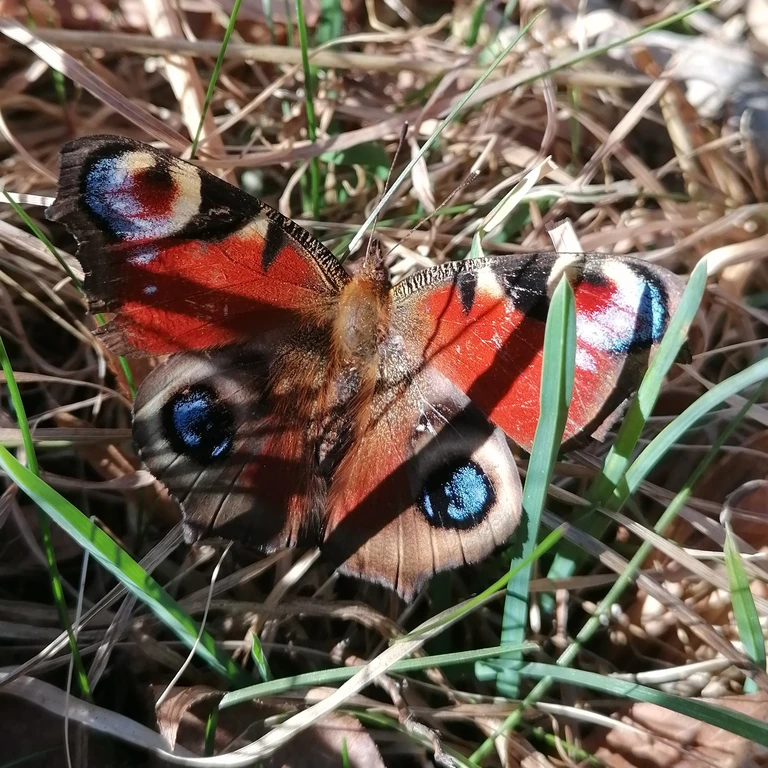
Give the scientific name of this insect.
Aglais io
